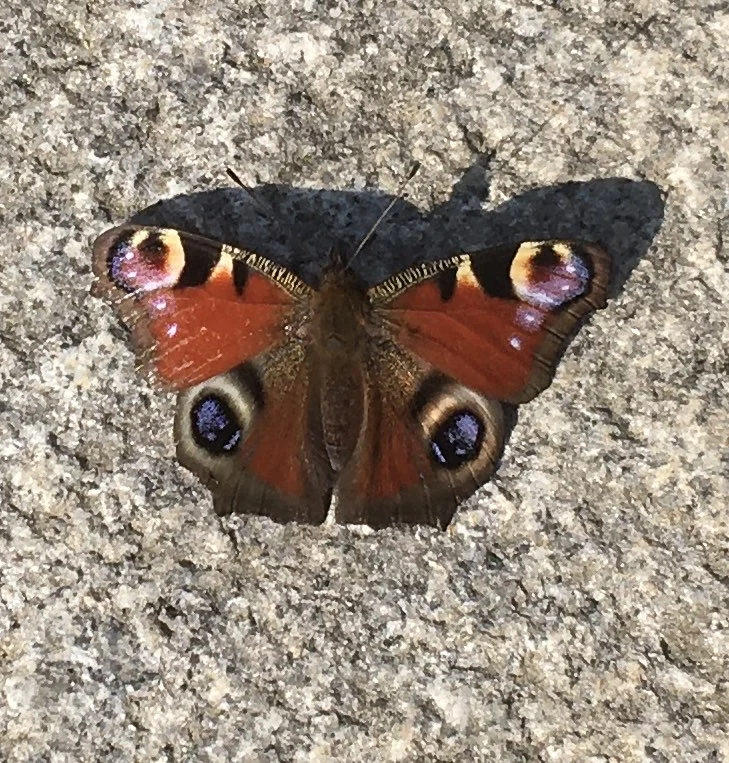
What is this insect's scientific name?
Aglais io
